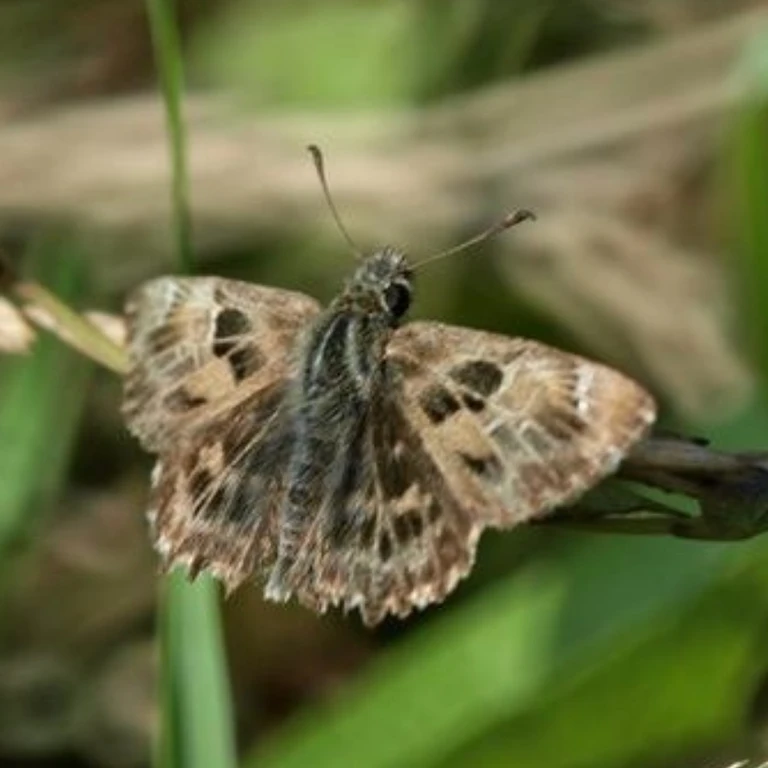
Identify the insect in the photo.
Carcharodus alceae
